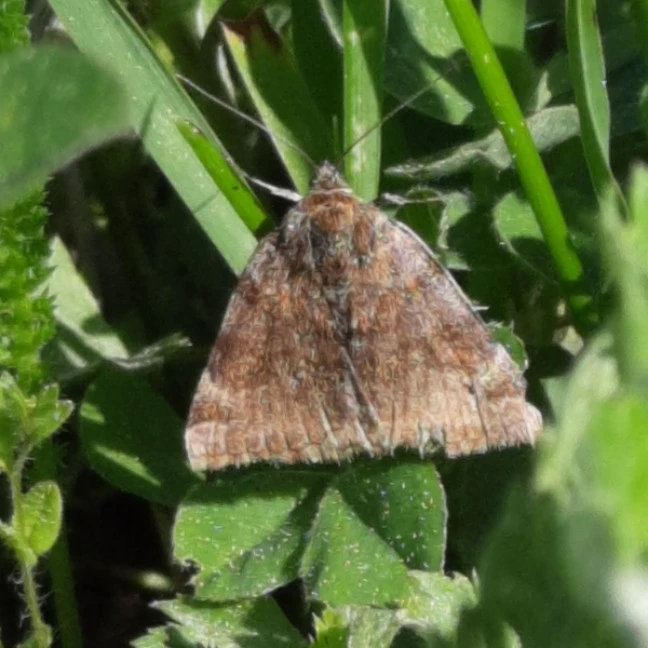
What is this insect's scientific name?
Euclidia glyphica
